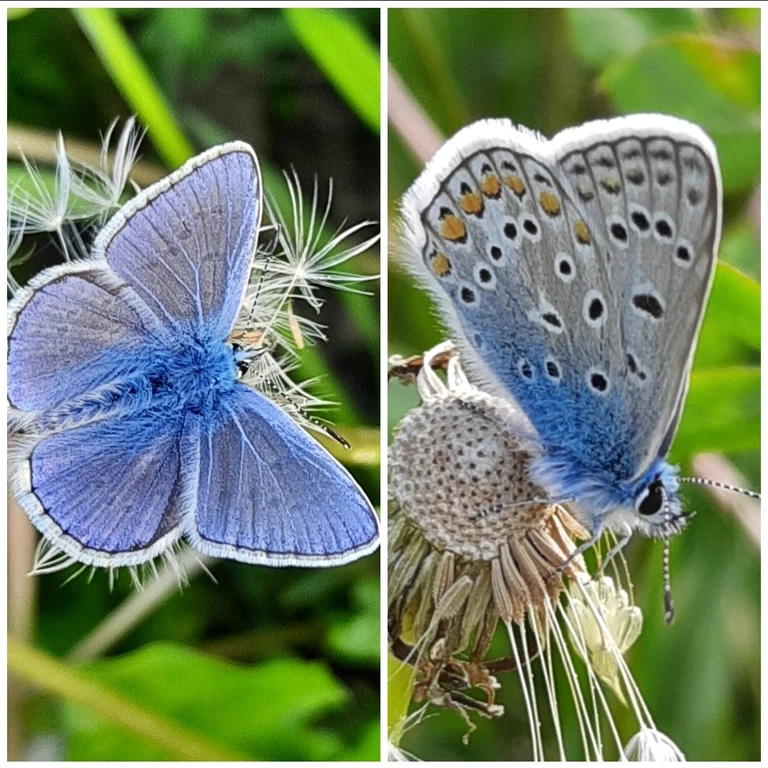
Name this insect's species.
Polyommatus icarus
